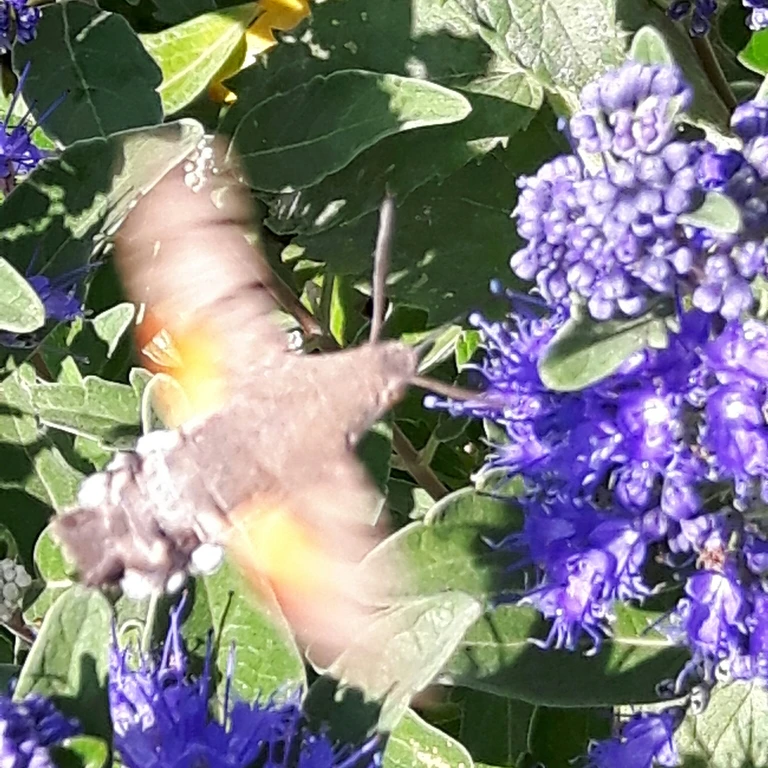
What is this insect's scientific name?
Macroglossum stellatarum
